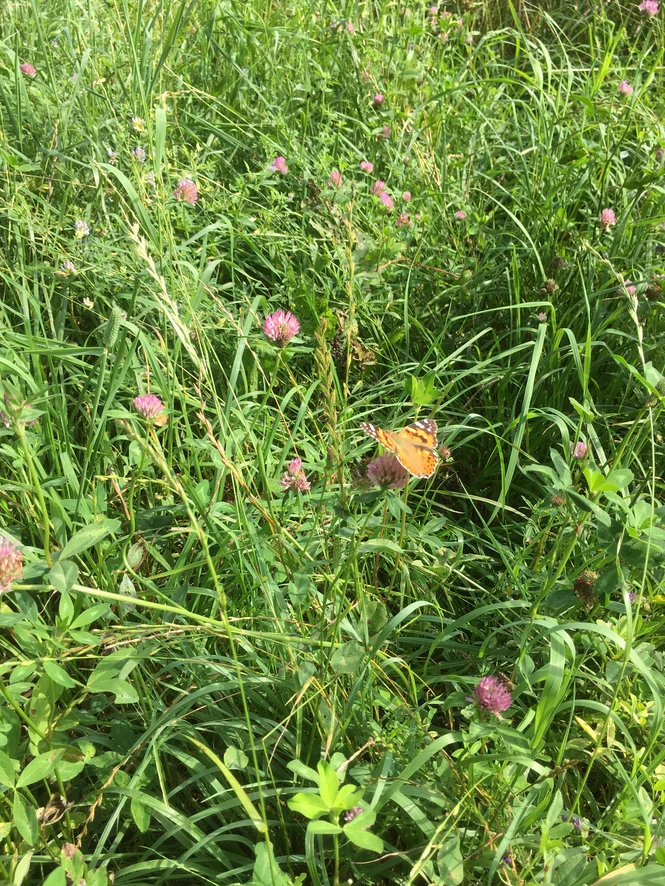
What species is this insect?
Vanessa cardui
